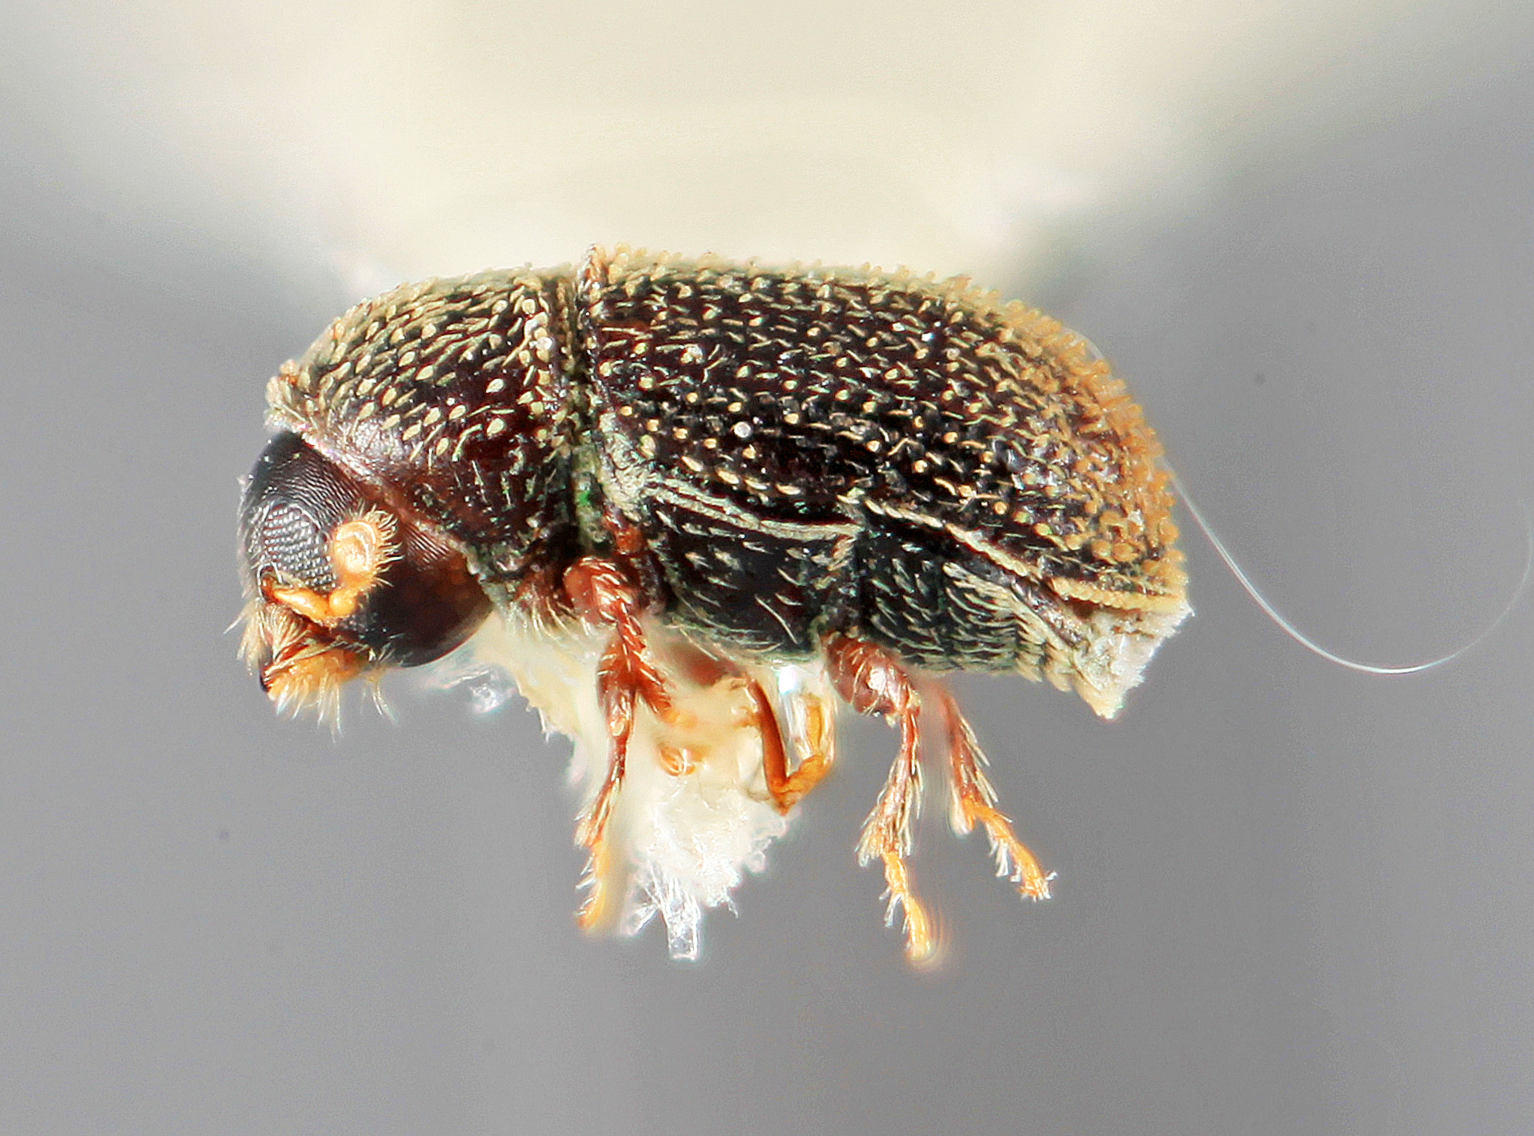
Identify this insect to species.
Liparthrum pruni
